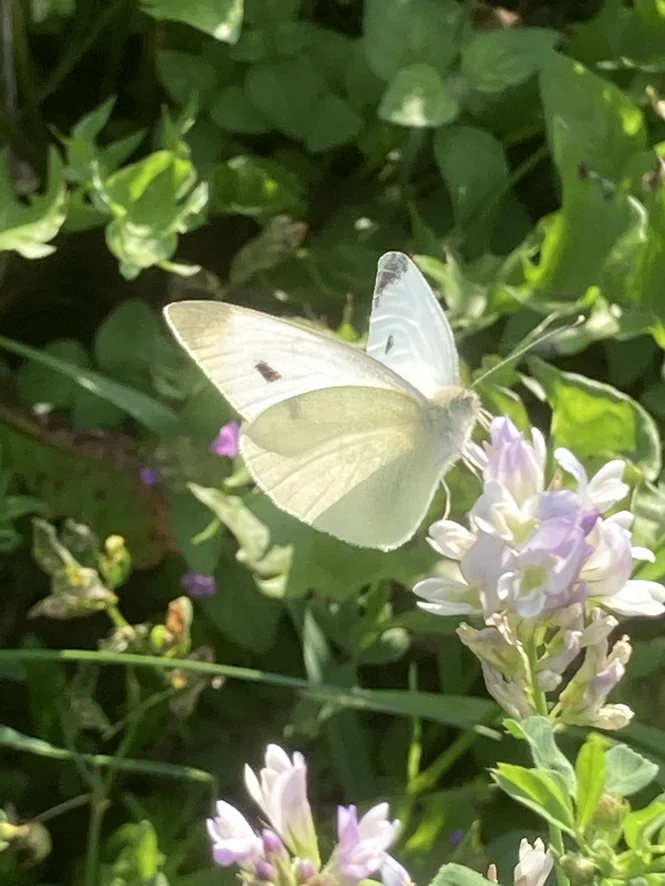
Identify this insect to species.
Pieris rapae
